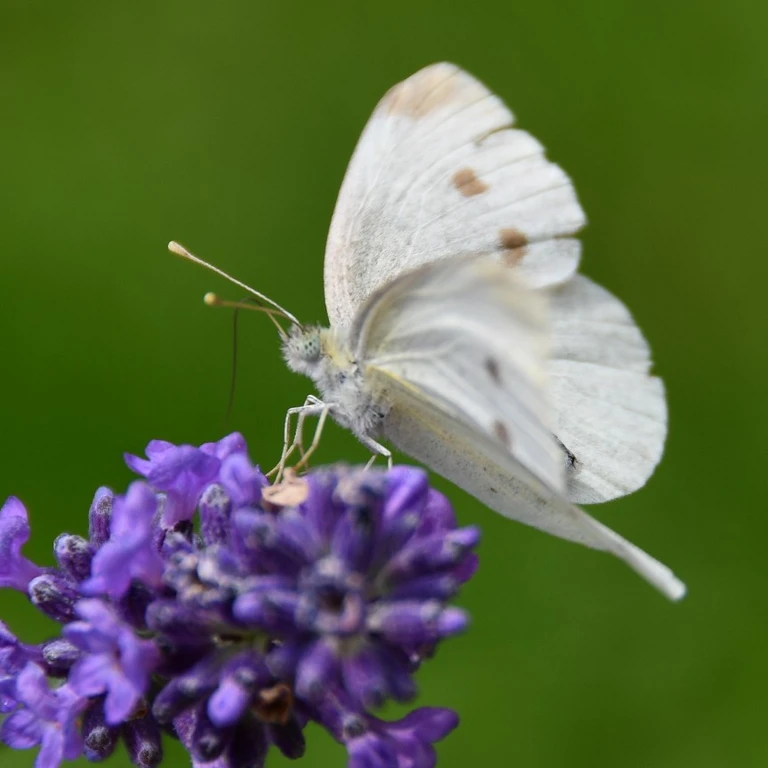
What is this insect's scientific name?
Pieris rapae
